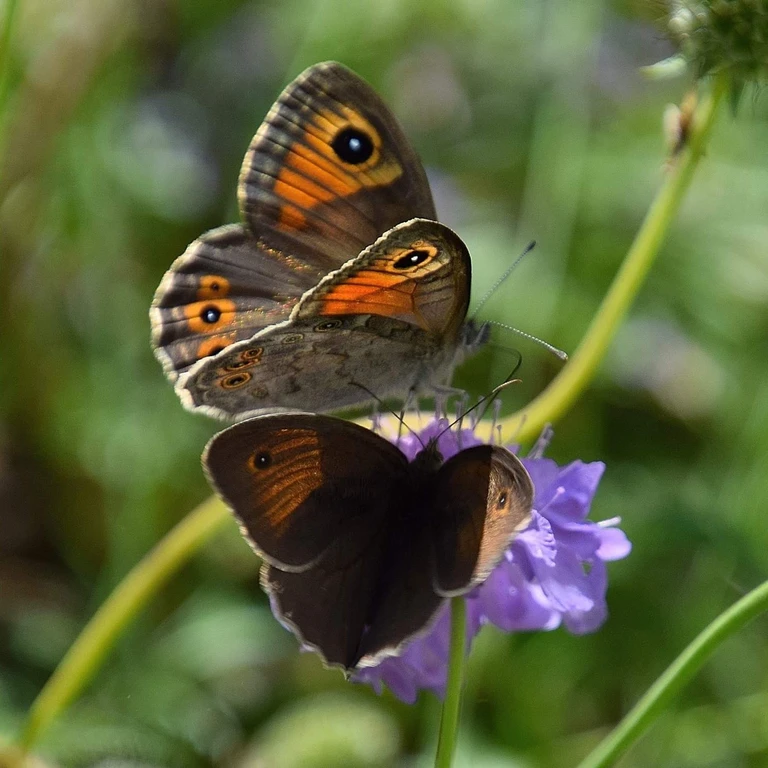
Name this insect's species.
Lasiommata maera (also Pararge maera)
